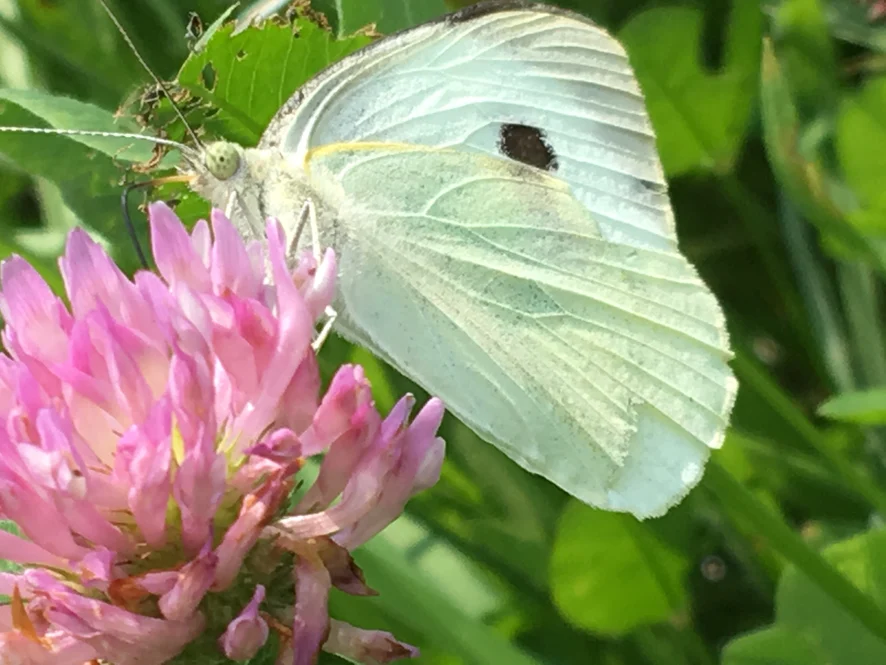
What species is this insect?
Pieris brassicae
